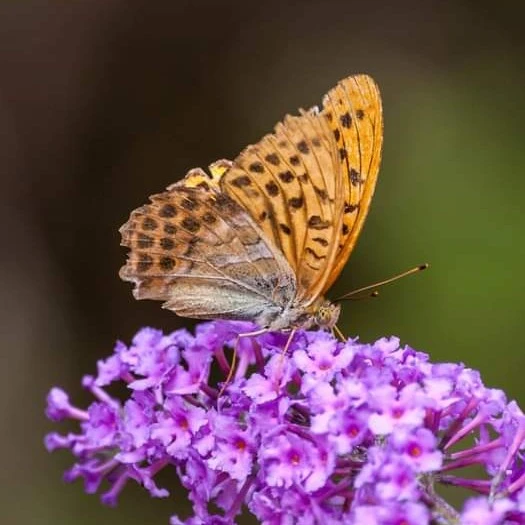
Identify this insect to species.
Argynnis paphia
